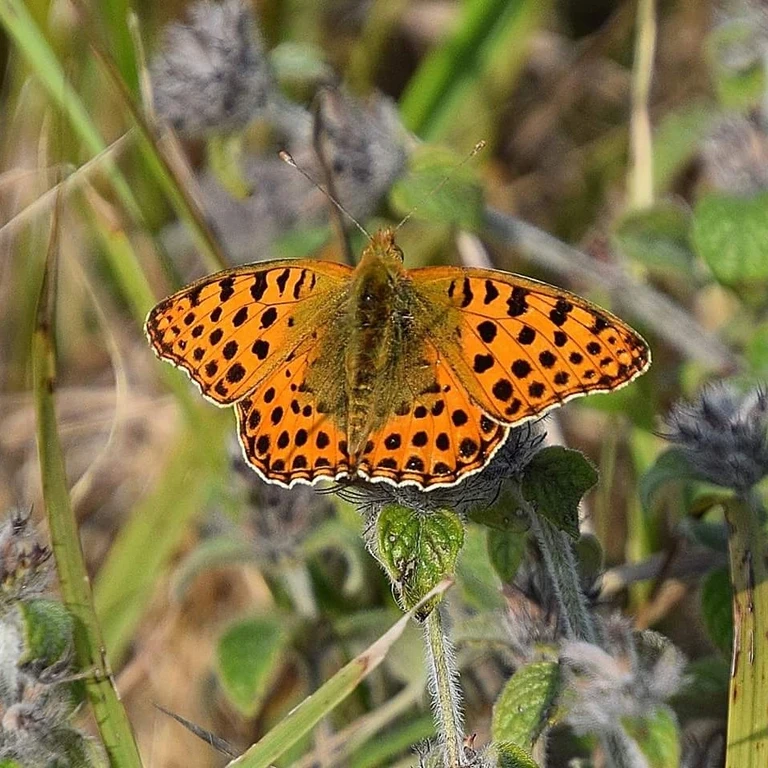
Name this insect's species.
Issoria lathonia
